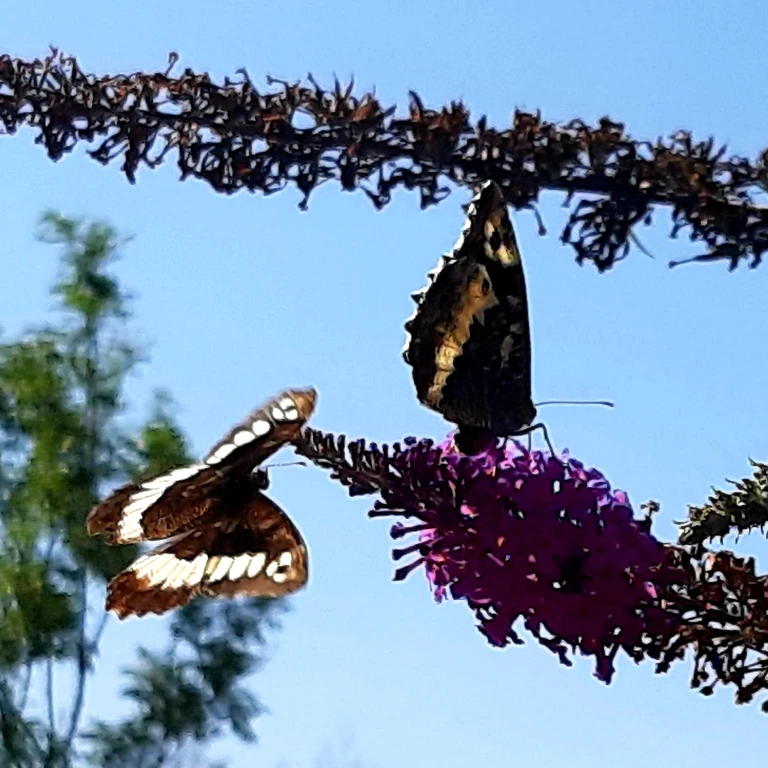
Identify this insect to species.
Brintesia circe
